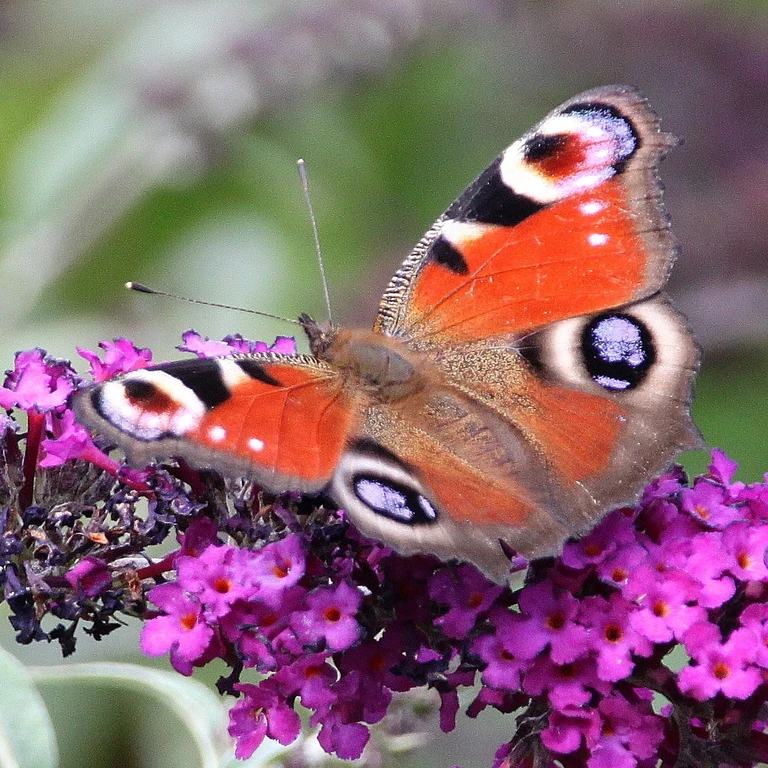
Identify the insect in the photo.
Aglais io
